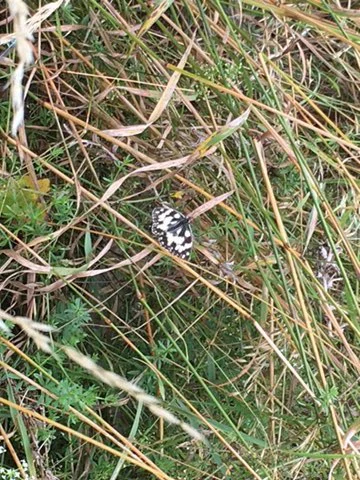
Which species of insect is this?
Melanargia galathea
